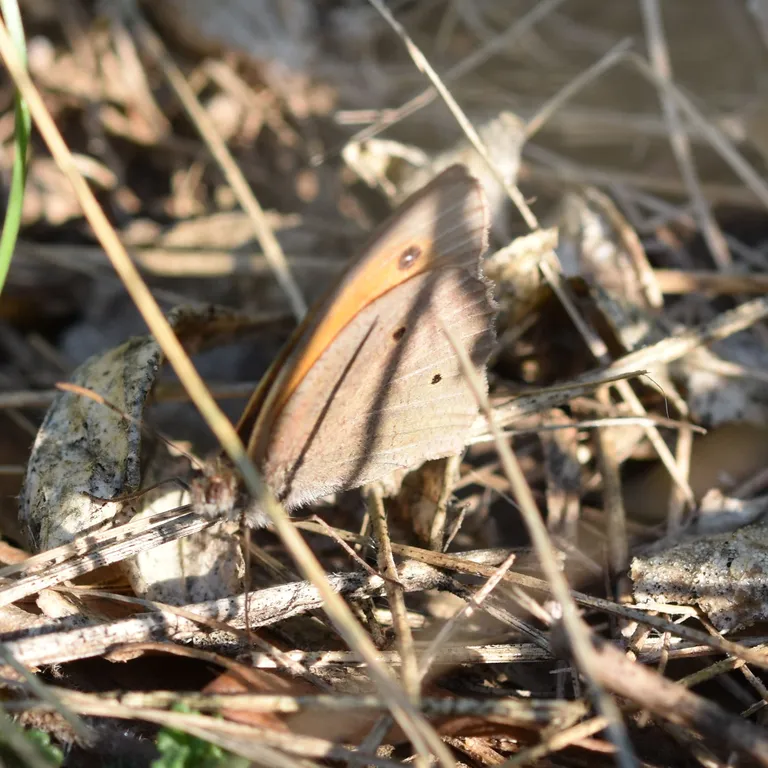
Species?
Maniola jurtina
